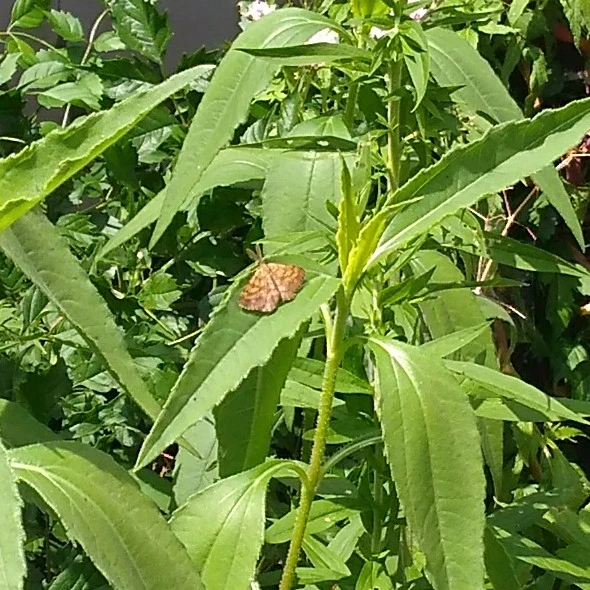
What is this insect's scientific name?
Ematurga atomaria
